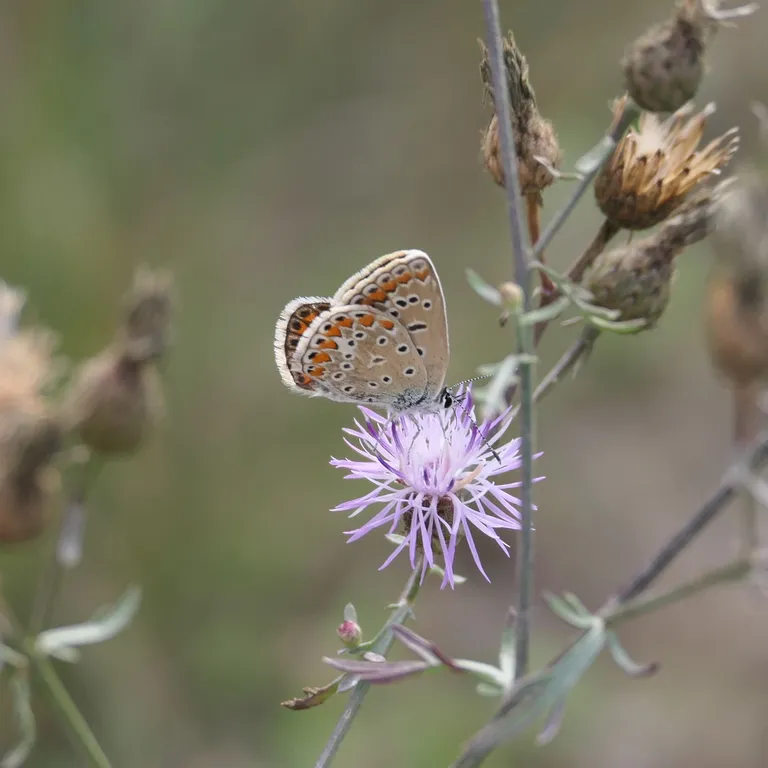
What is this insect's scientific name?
Polyommatus icarus
